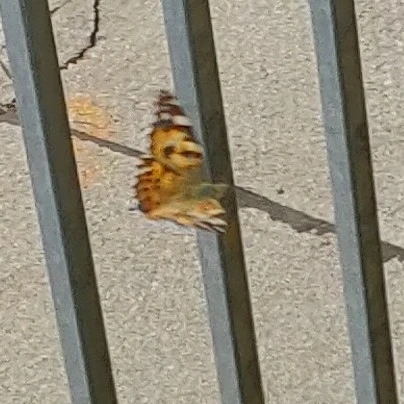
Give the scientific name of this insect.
Vanessa cardui
